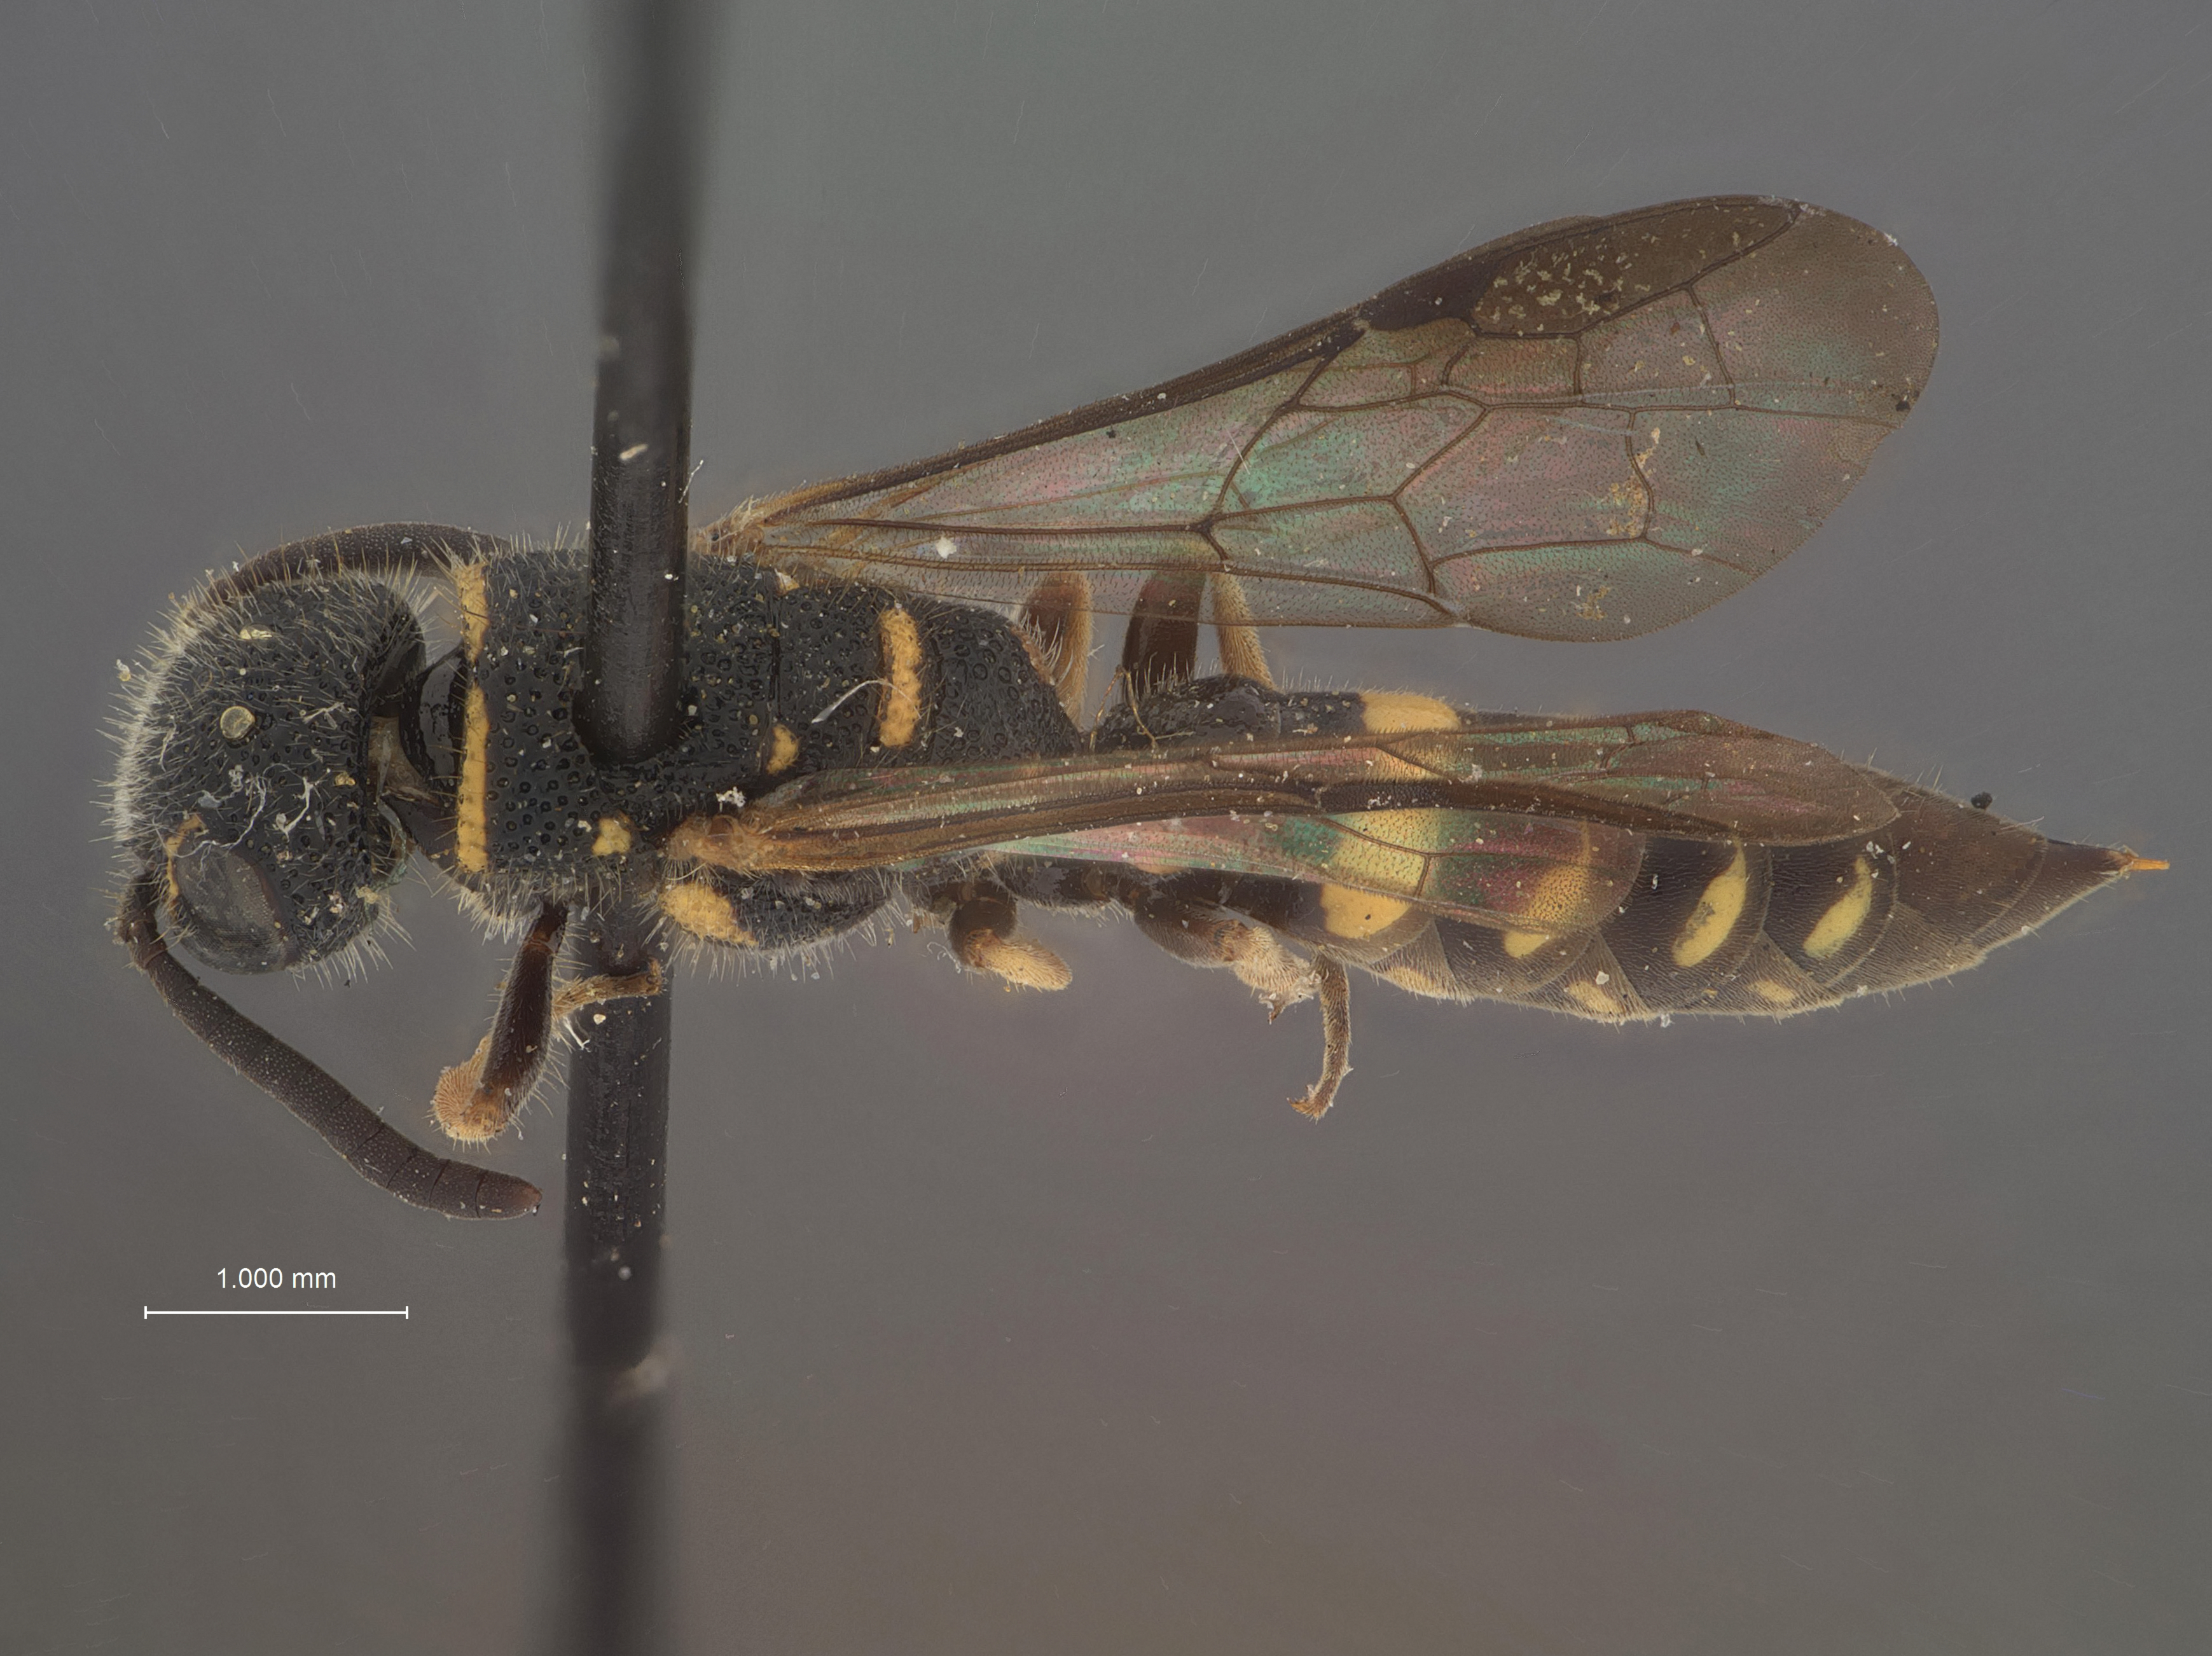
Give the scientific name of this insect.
Sapyga louisi
